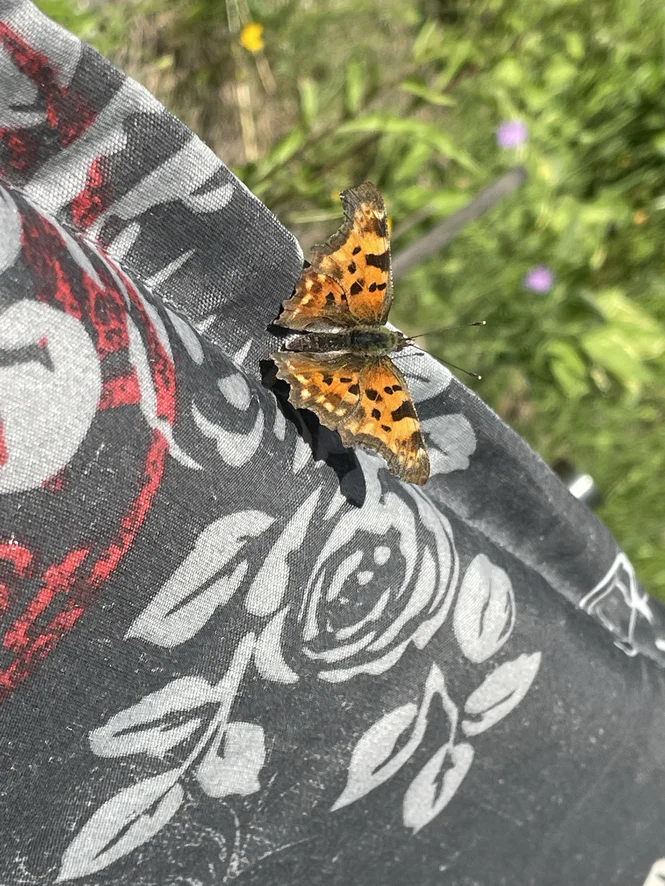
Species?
Polygonia c-album
